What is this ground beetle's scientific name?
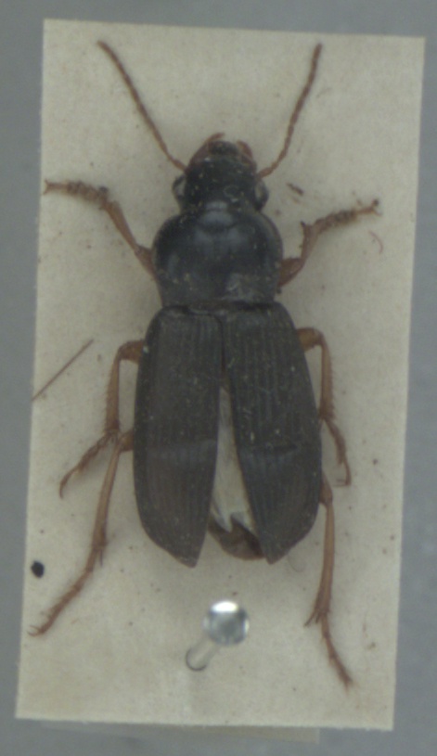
Harpalus rufipes
